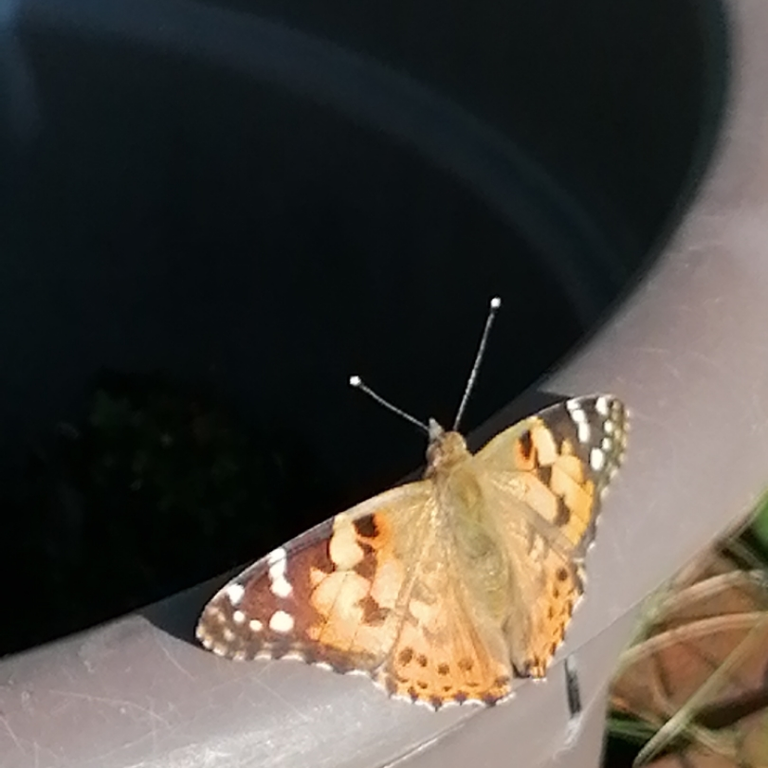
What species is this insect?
Vanessa cardui
